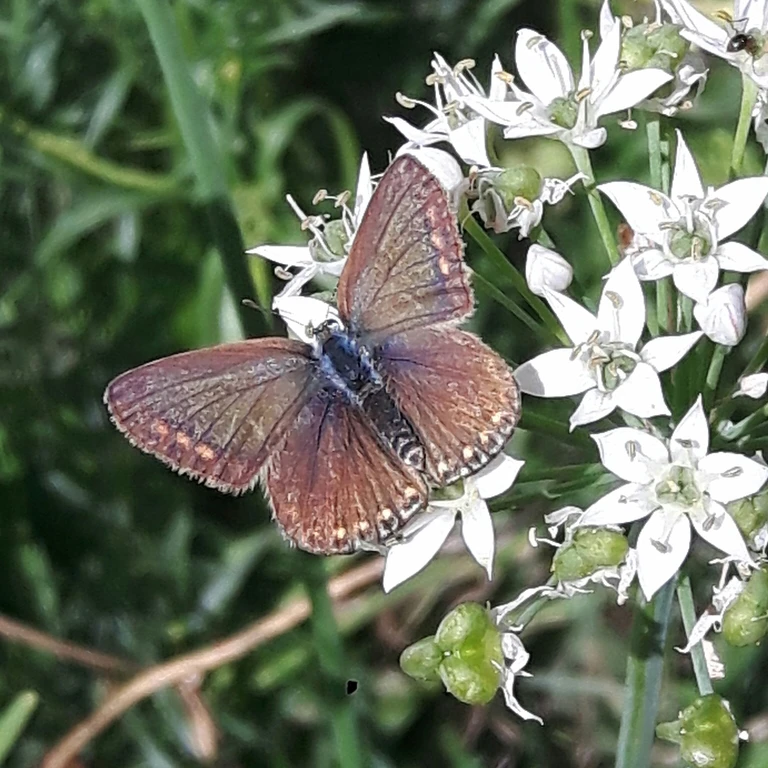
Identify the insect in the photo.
Polyommatus icarus
